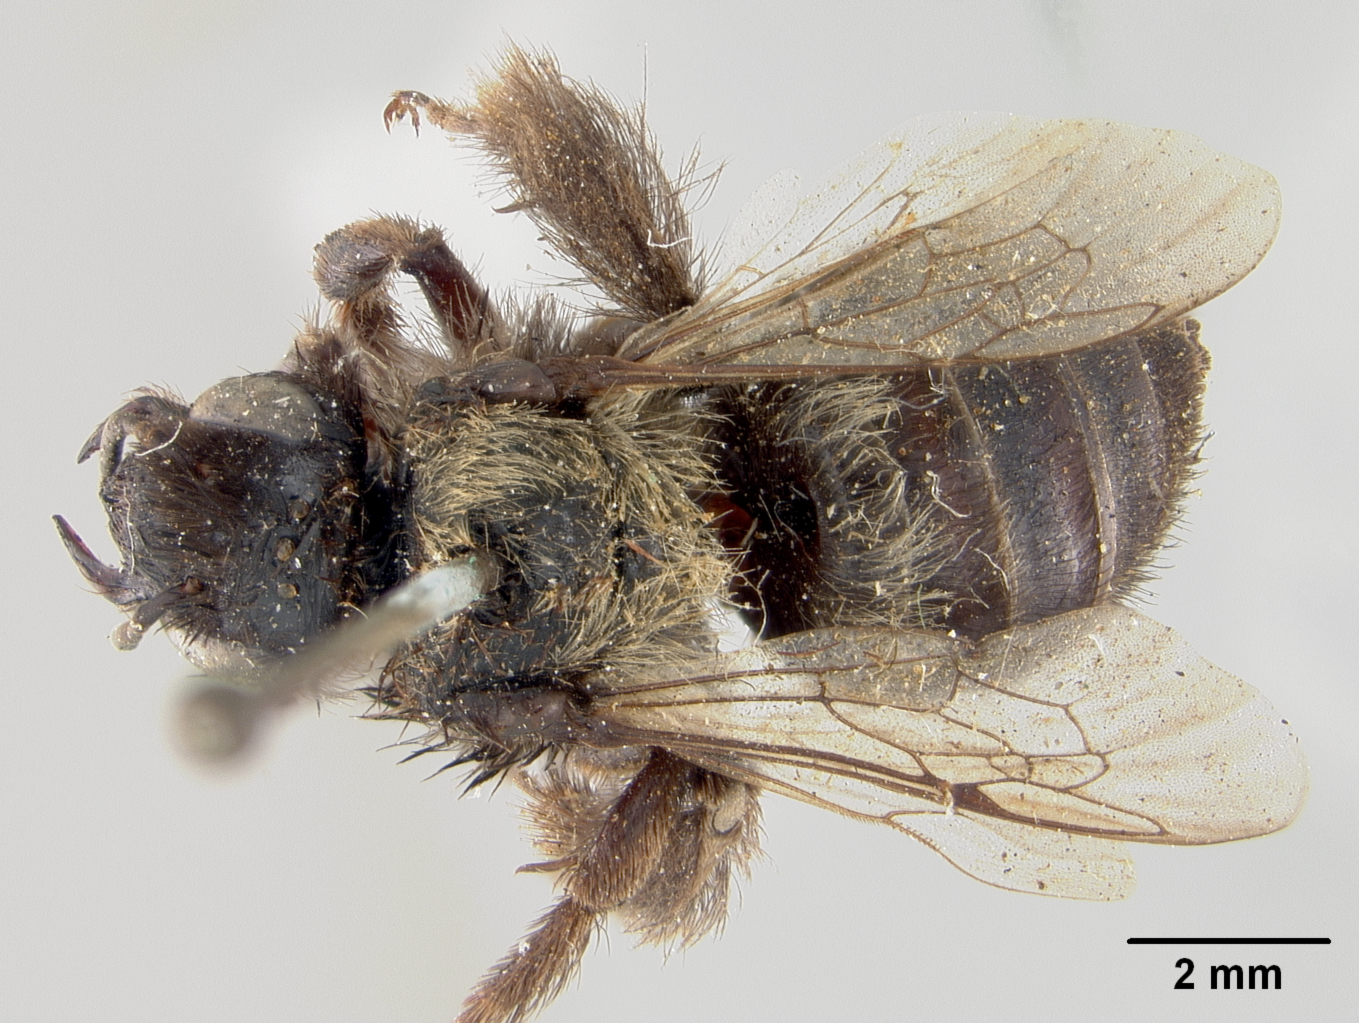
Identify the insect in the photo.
Coquillettapis melittoides
